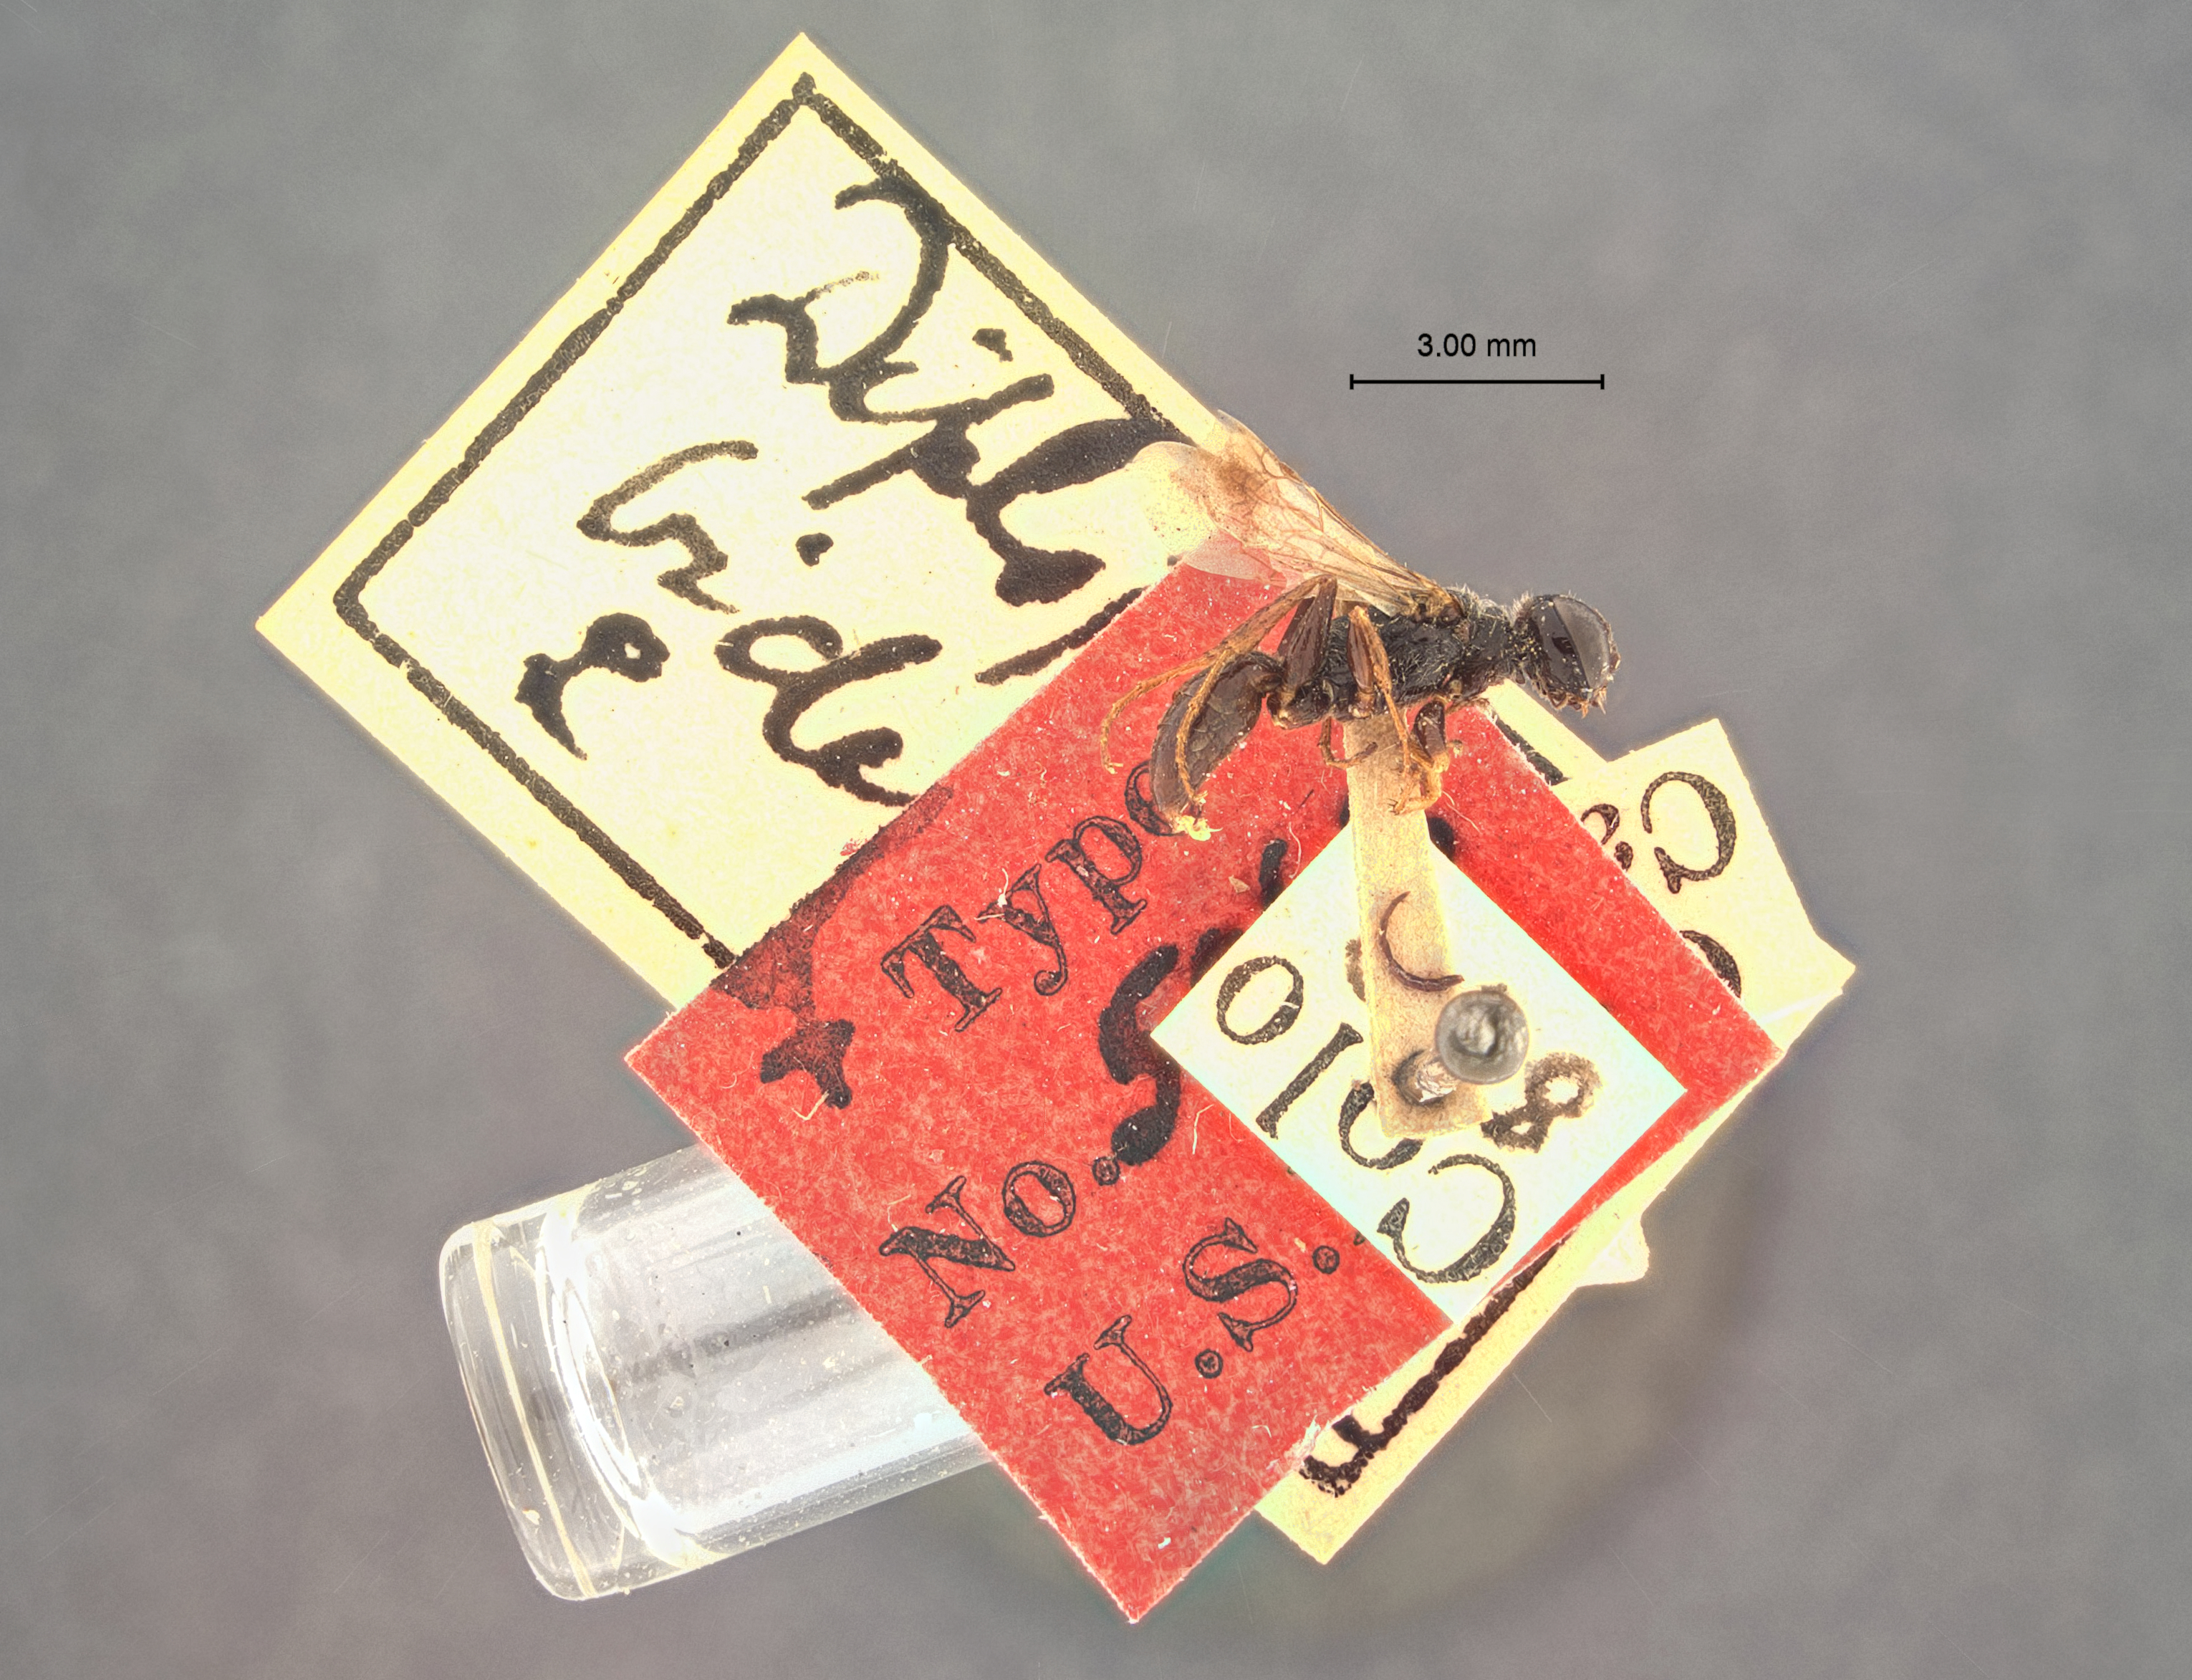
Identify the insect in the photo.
Diploplectron bidentatus
